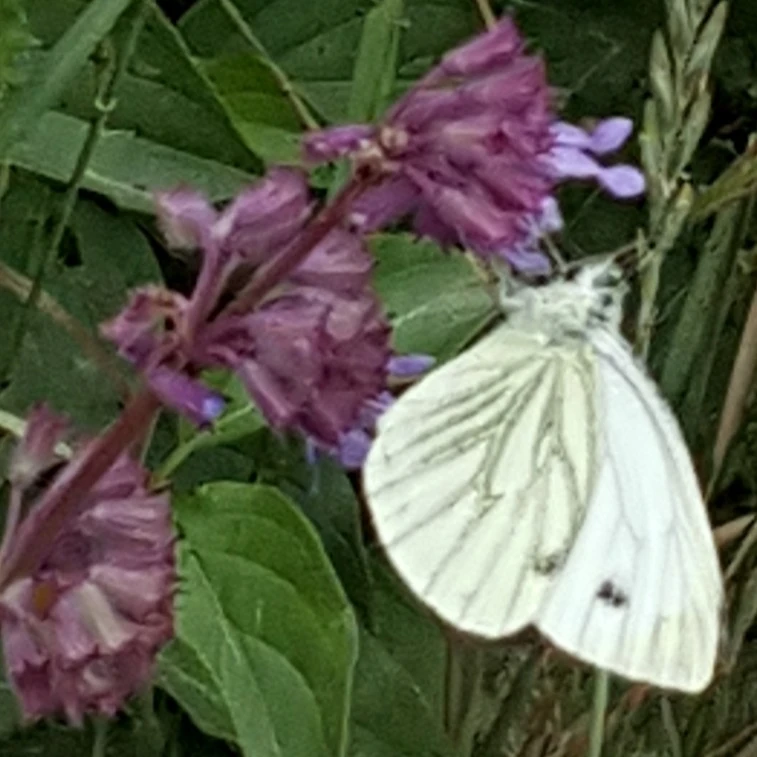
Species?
Pieris napi
